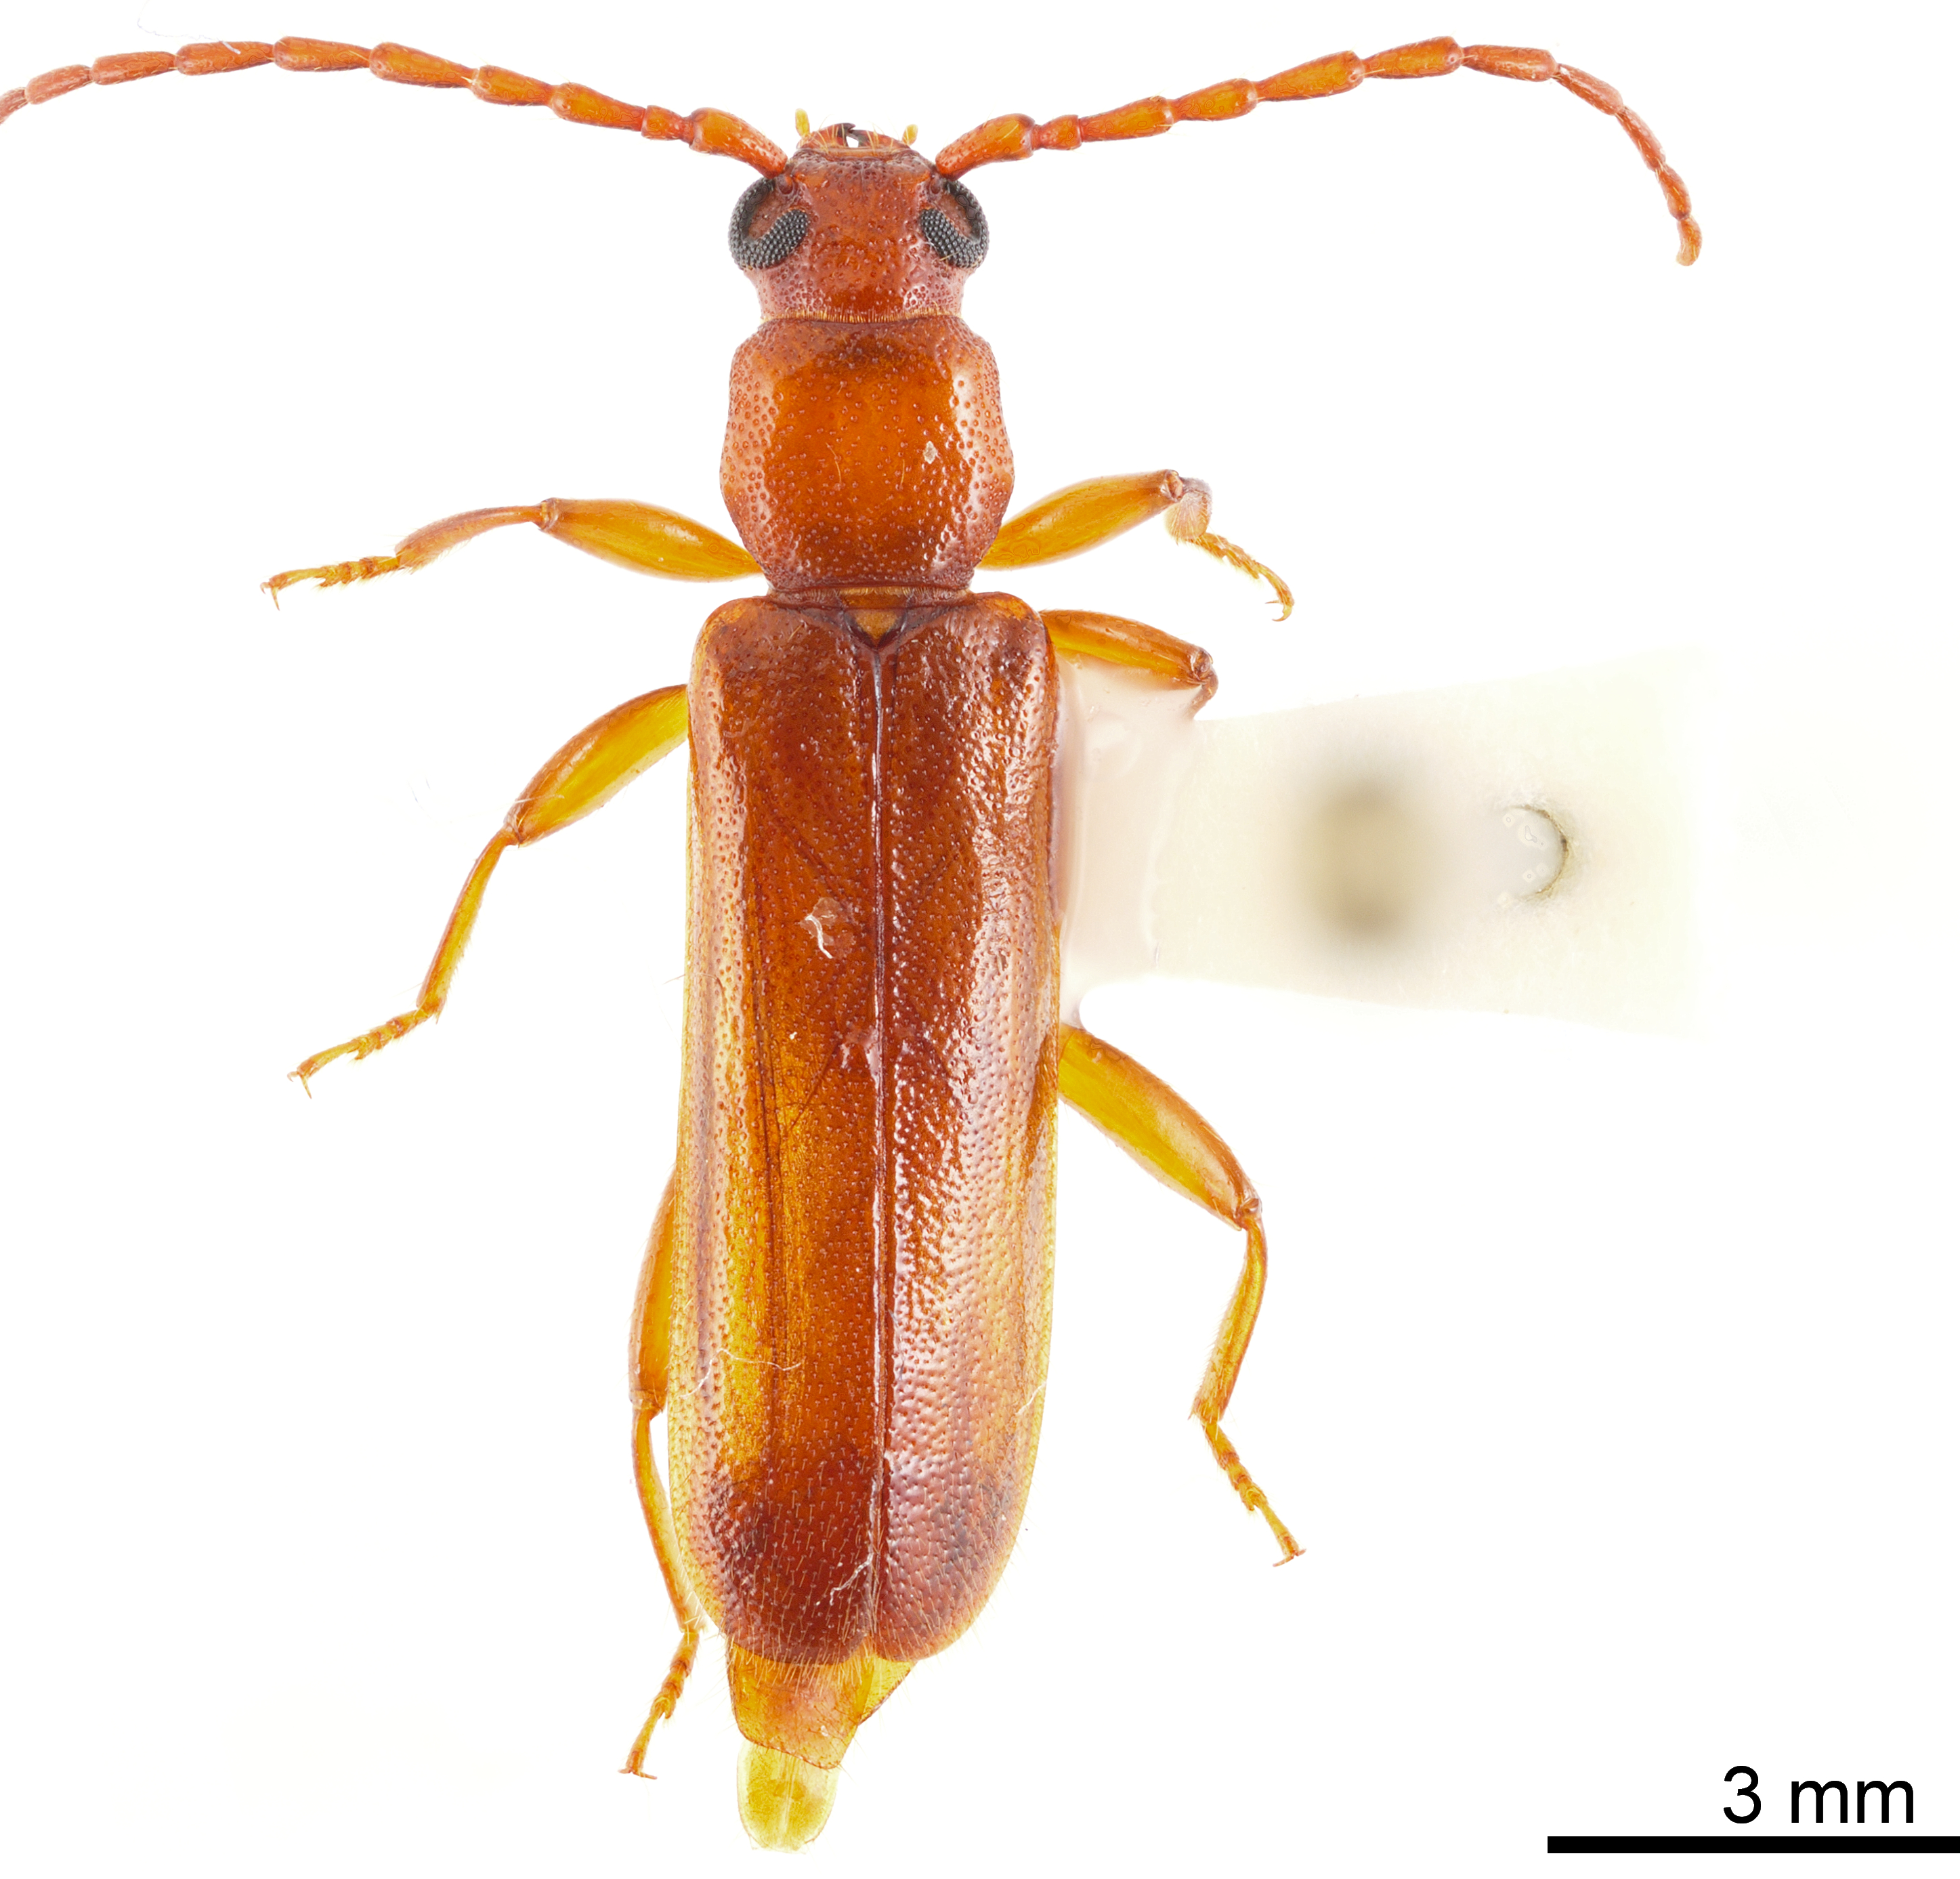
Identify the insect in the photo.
Smodicum cucujiforme
